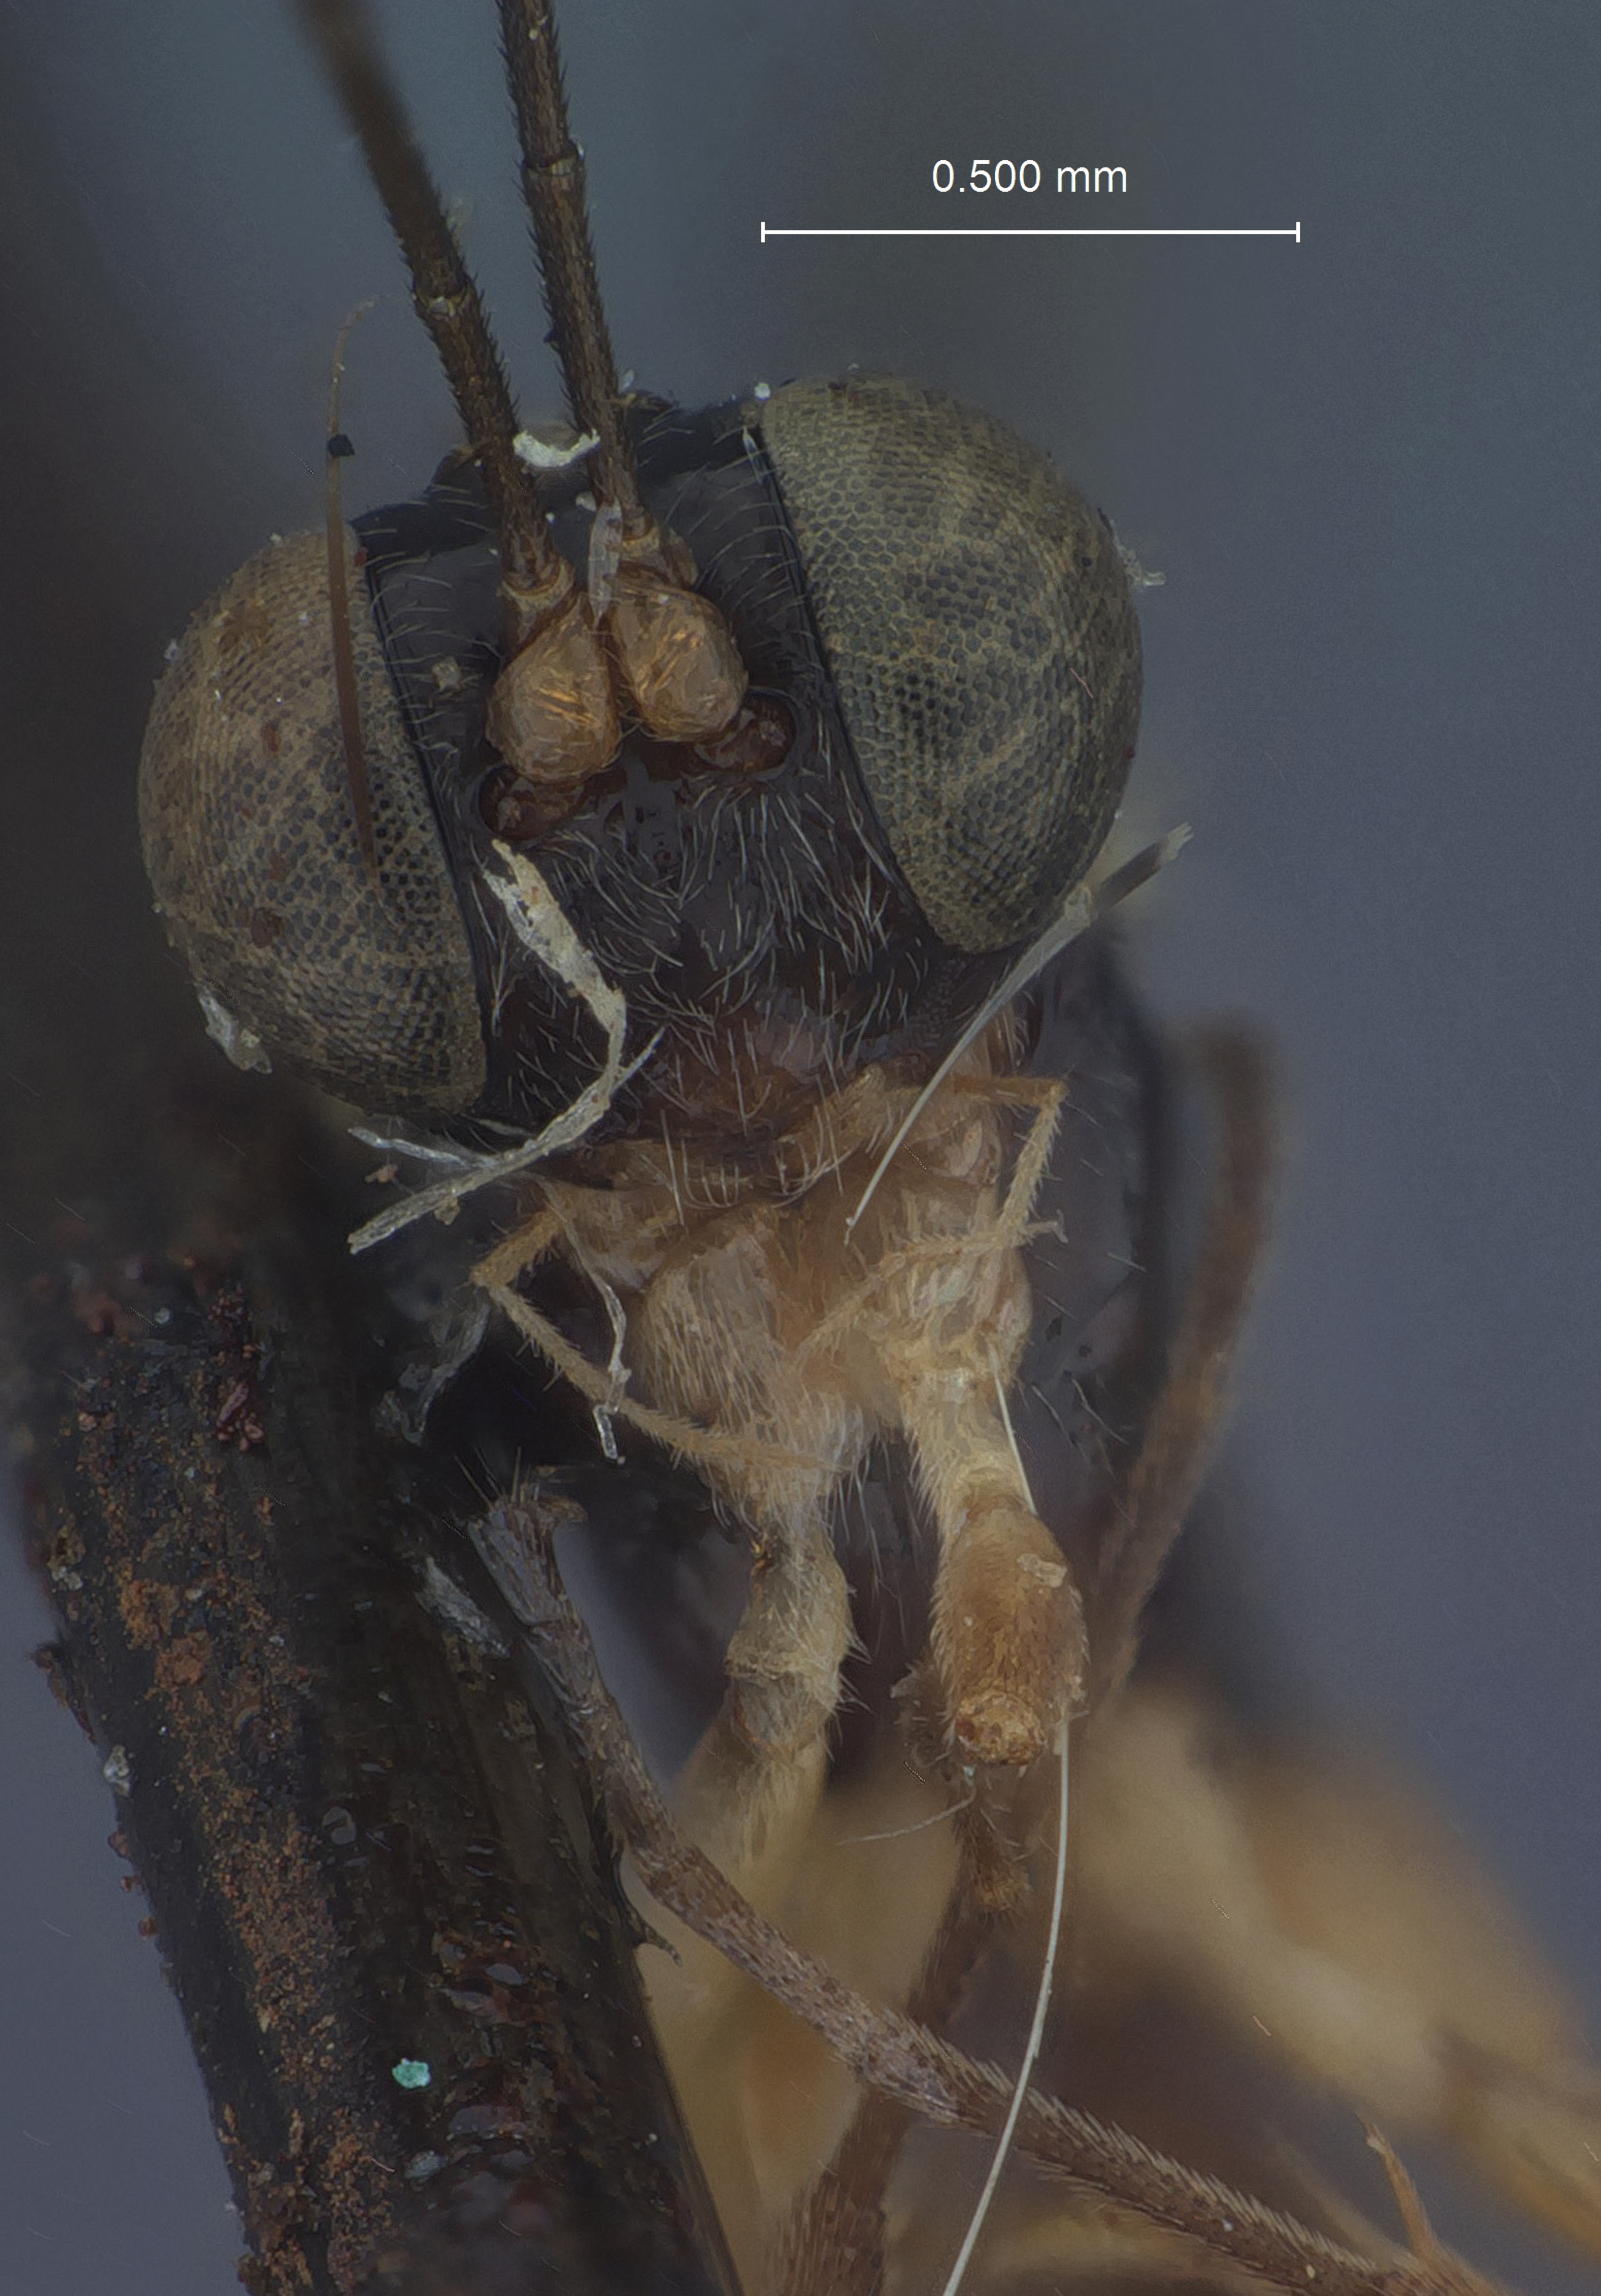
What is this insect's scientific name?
Paraphylax badius
